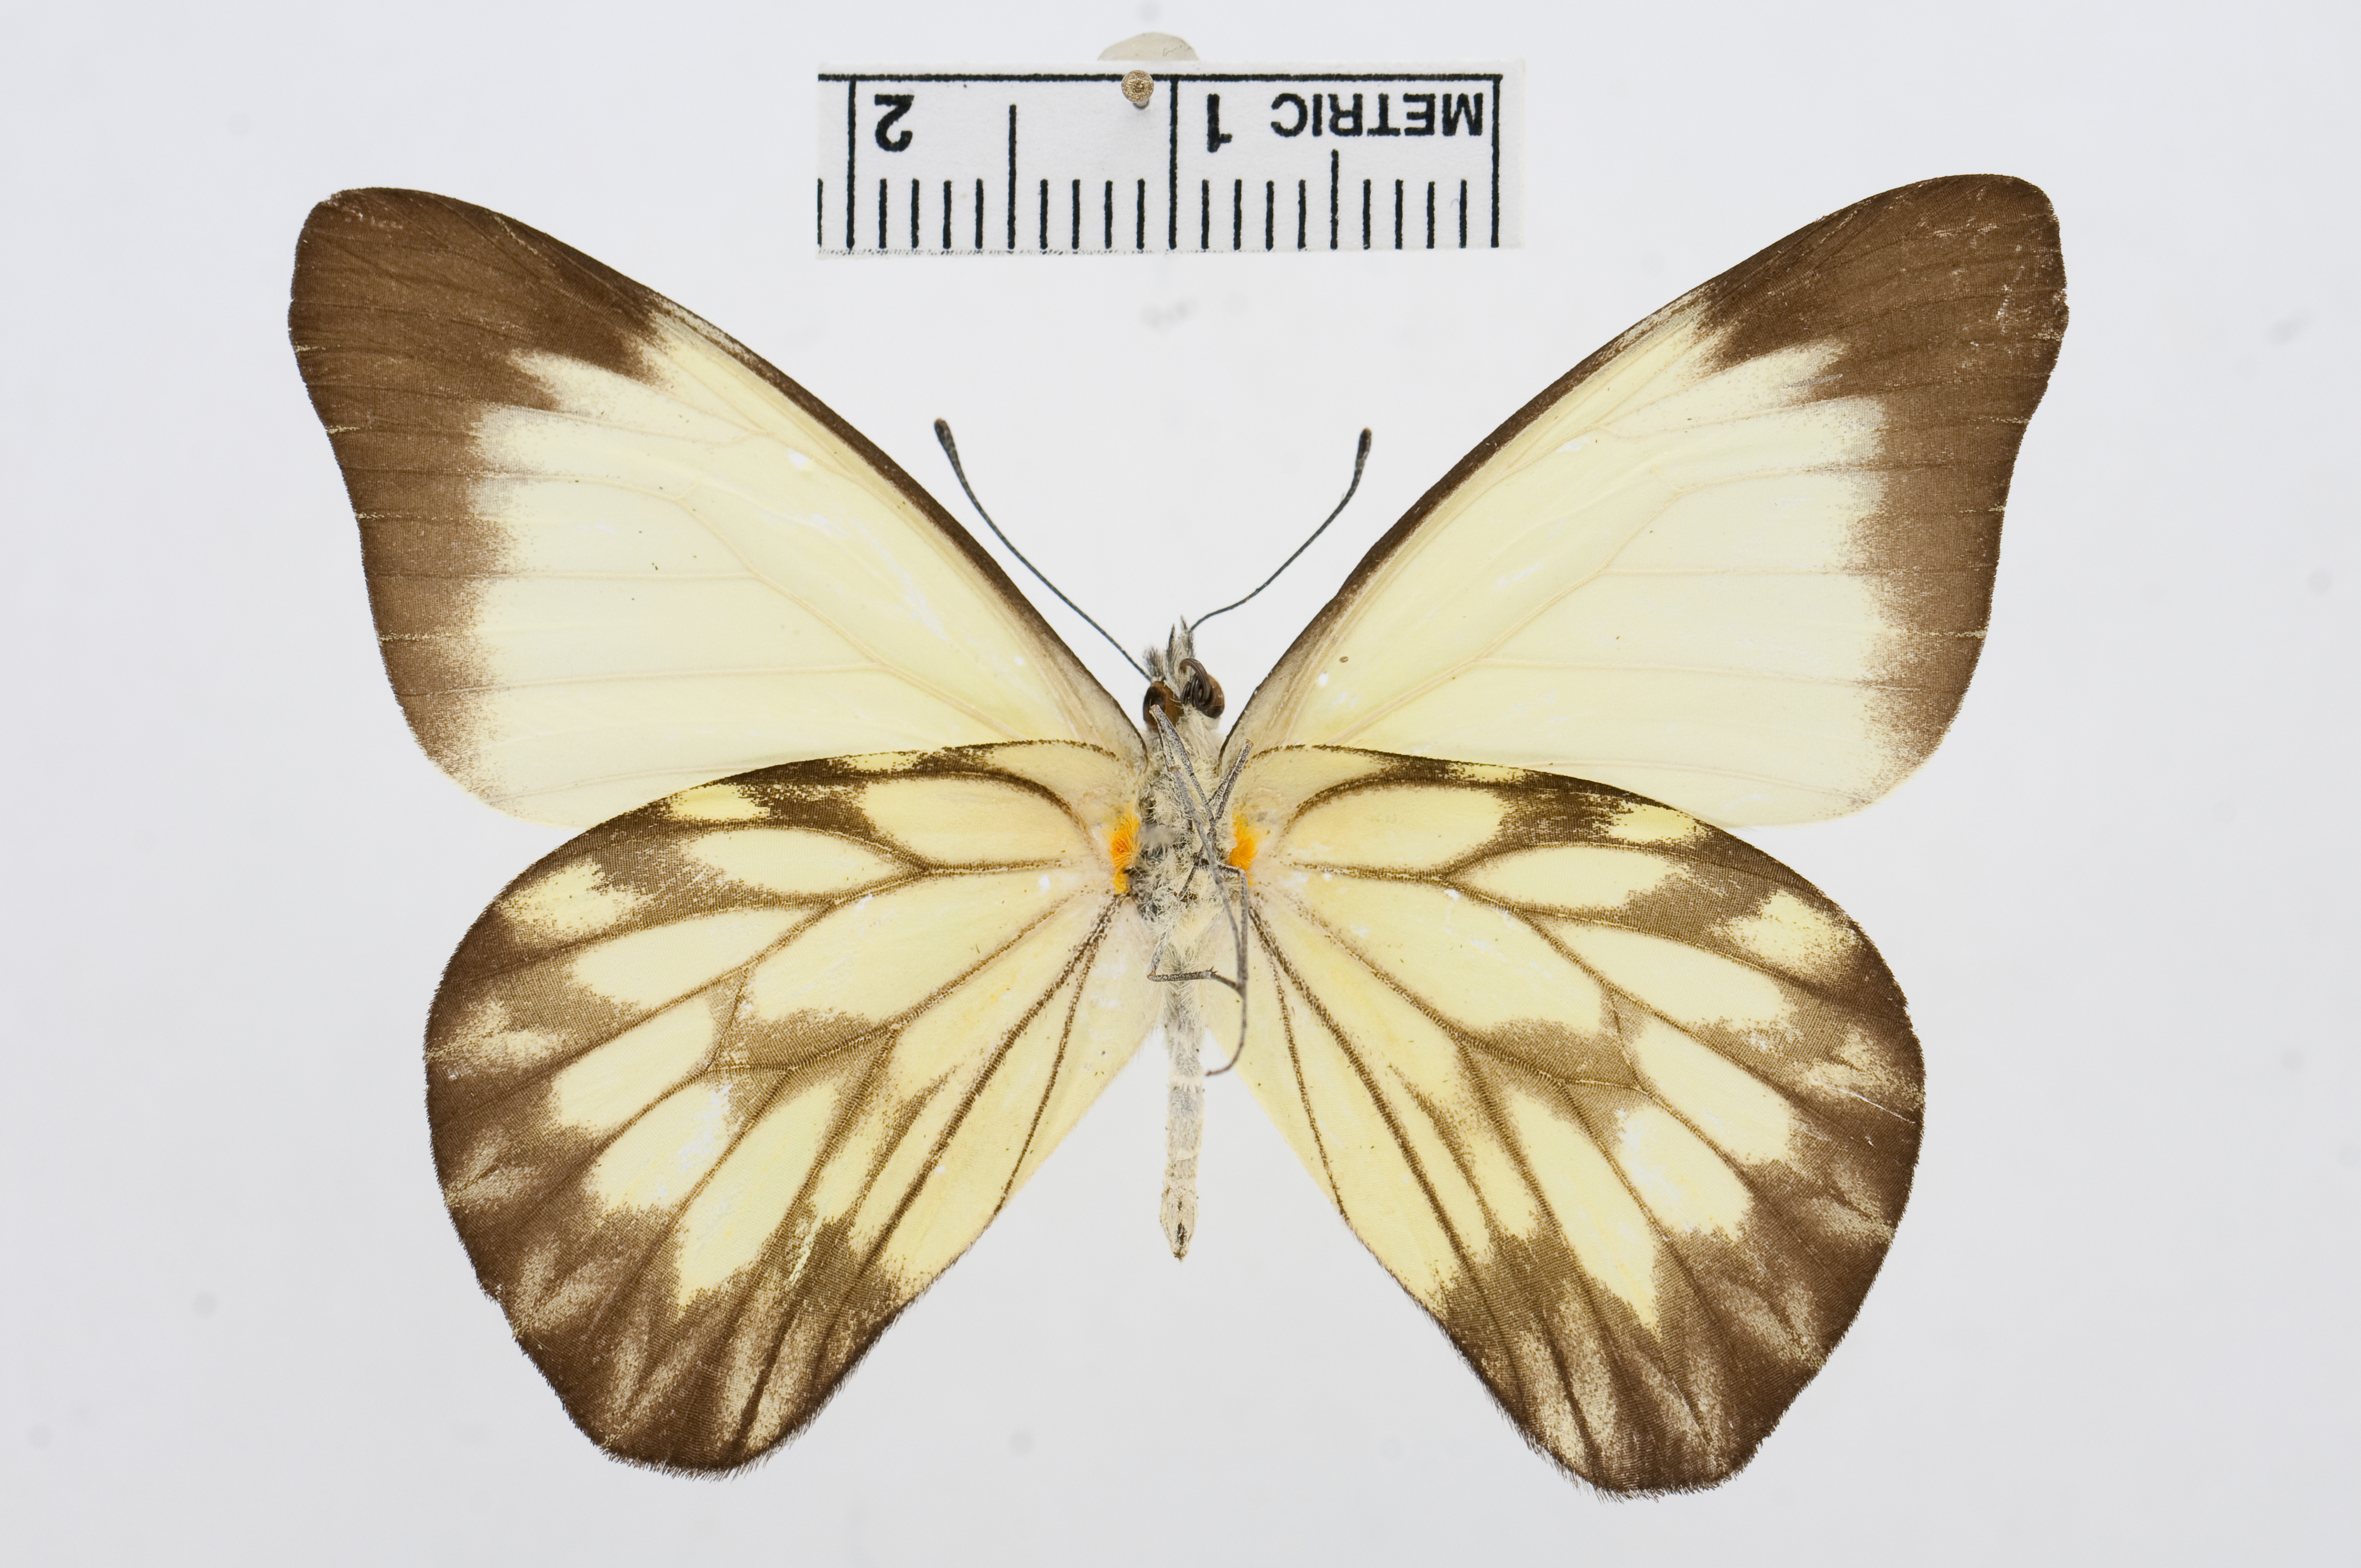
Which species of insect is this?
Hesperocharis nera
